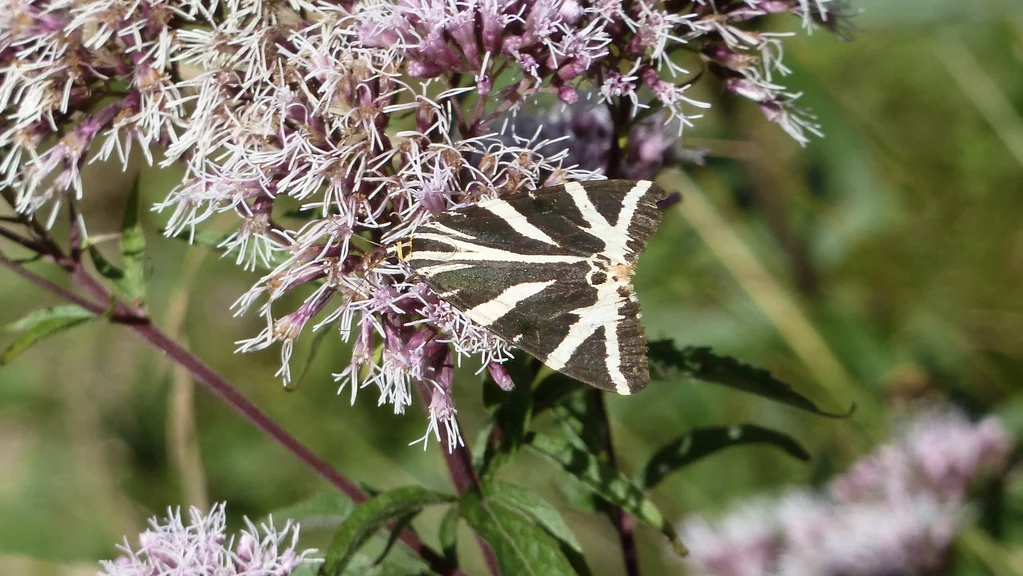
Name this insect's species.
Euplagia quadripunctaria
